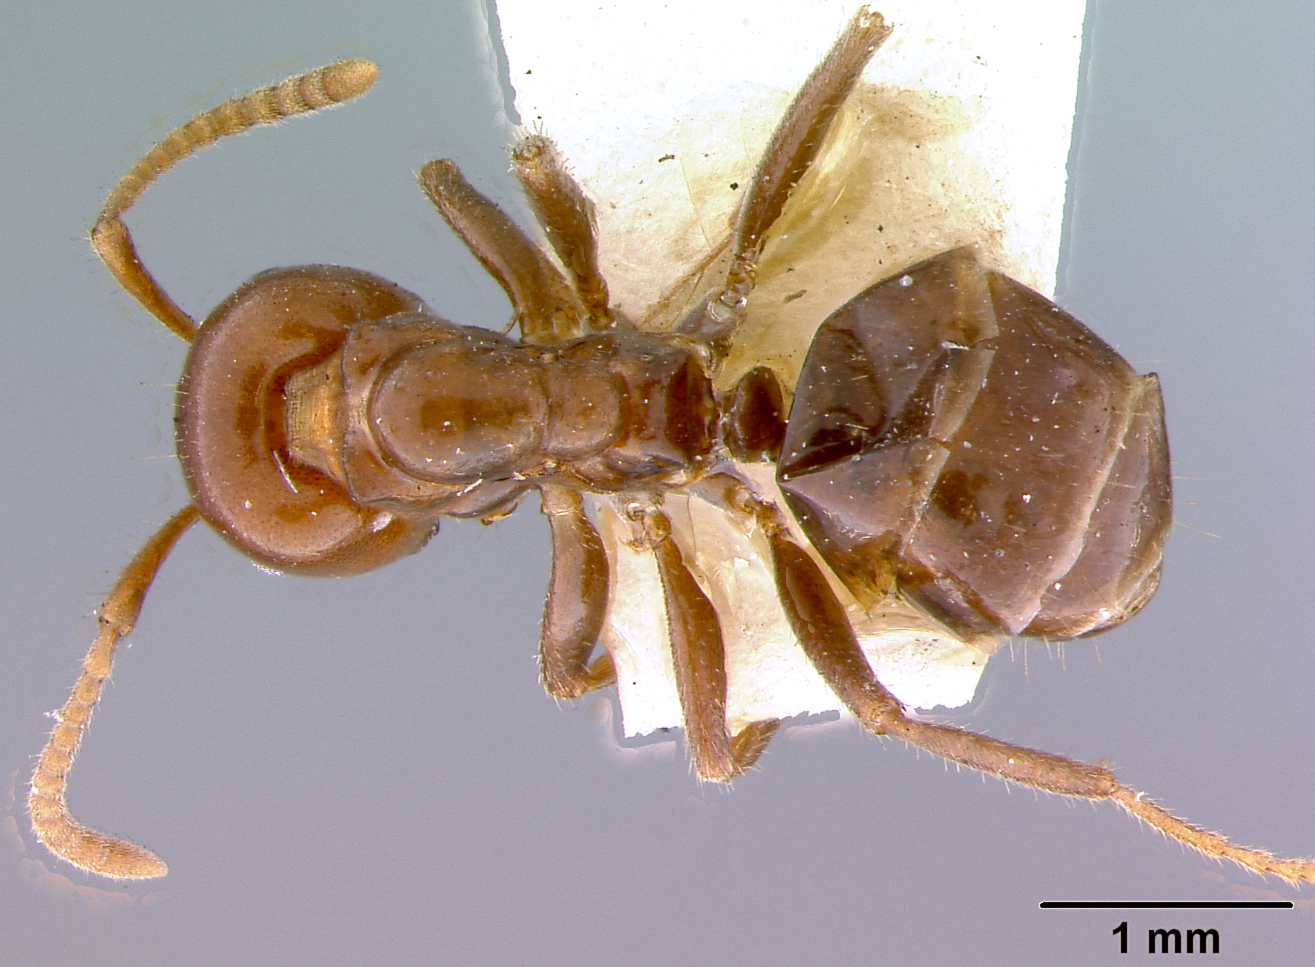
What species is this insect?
Notoncus gilberti
